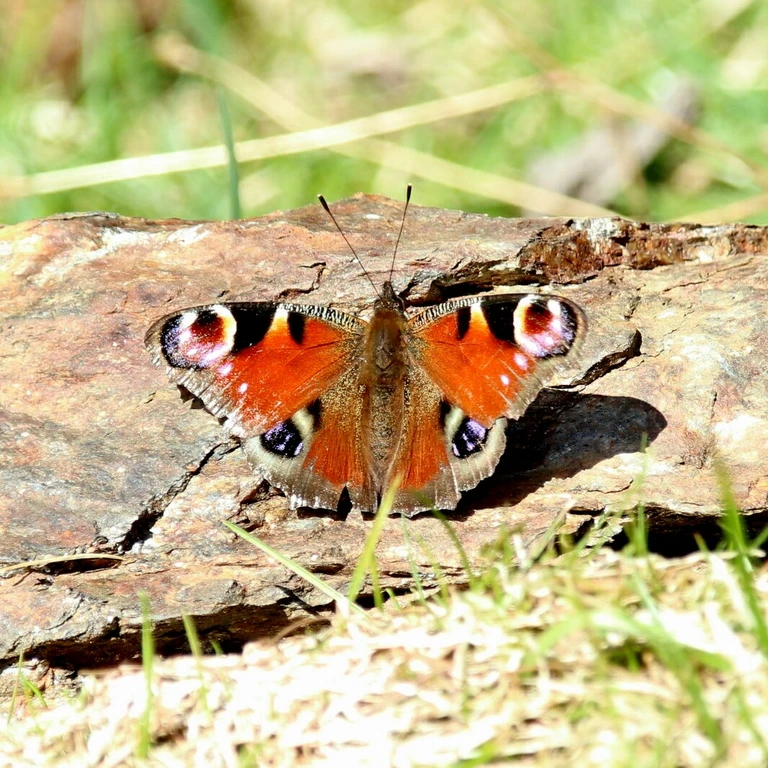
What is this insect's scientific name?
Aglais io
